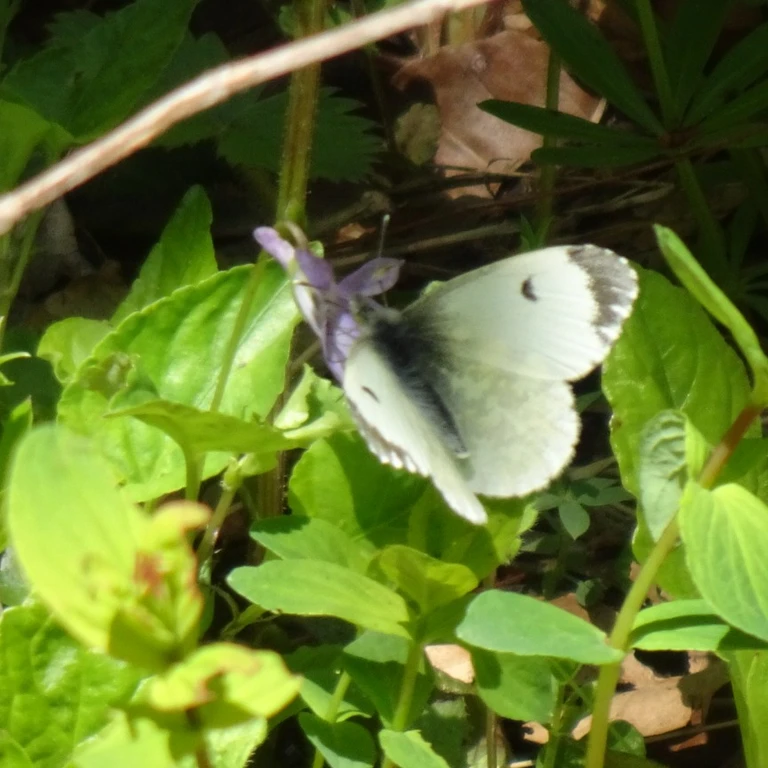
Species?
Anthocharis cardamines
